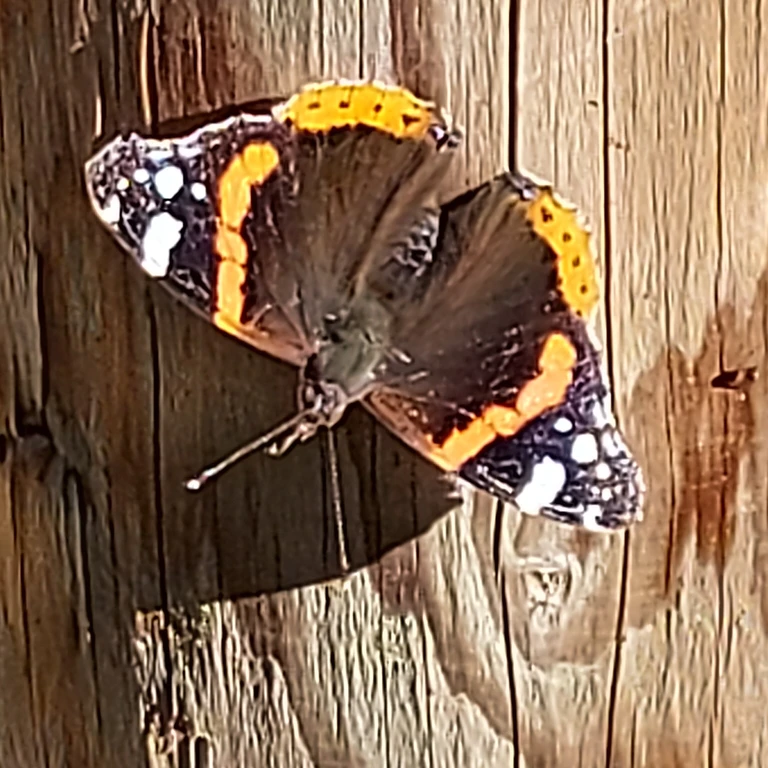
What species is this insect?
Vanessa atalanta
